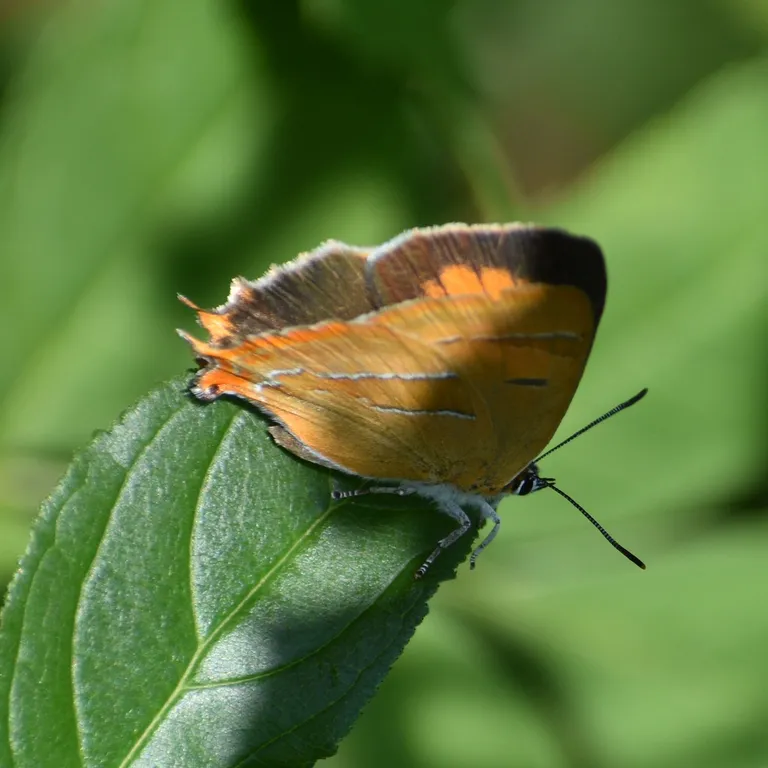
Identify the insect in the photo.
Thecla betulae
